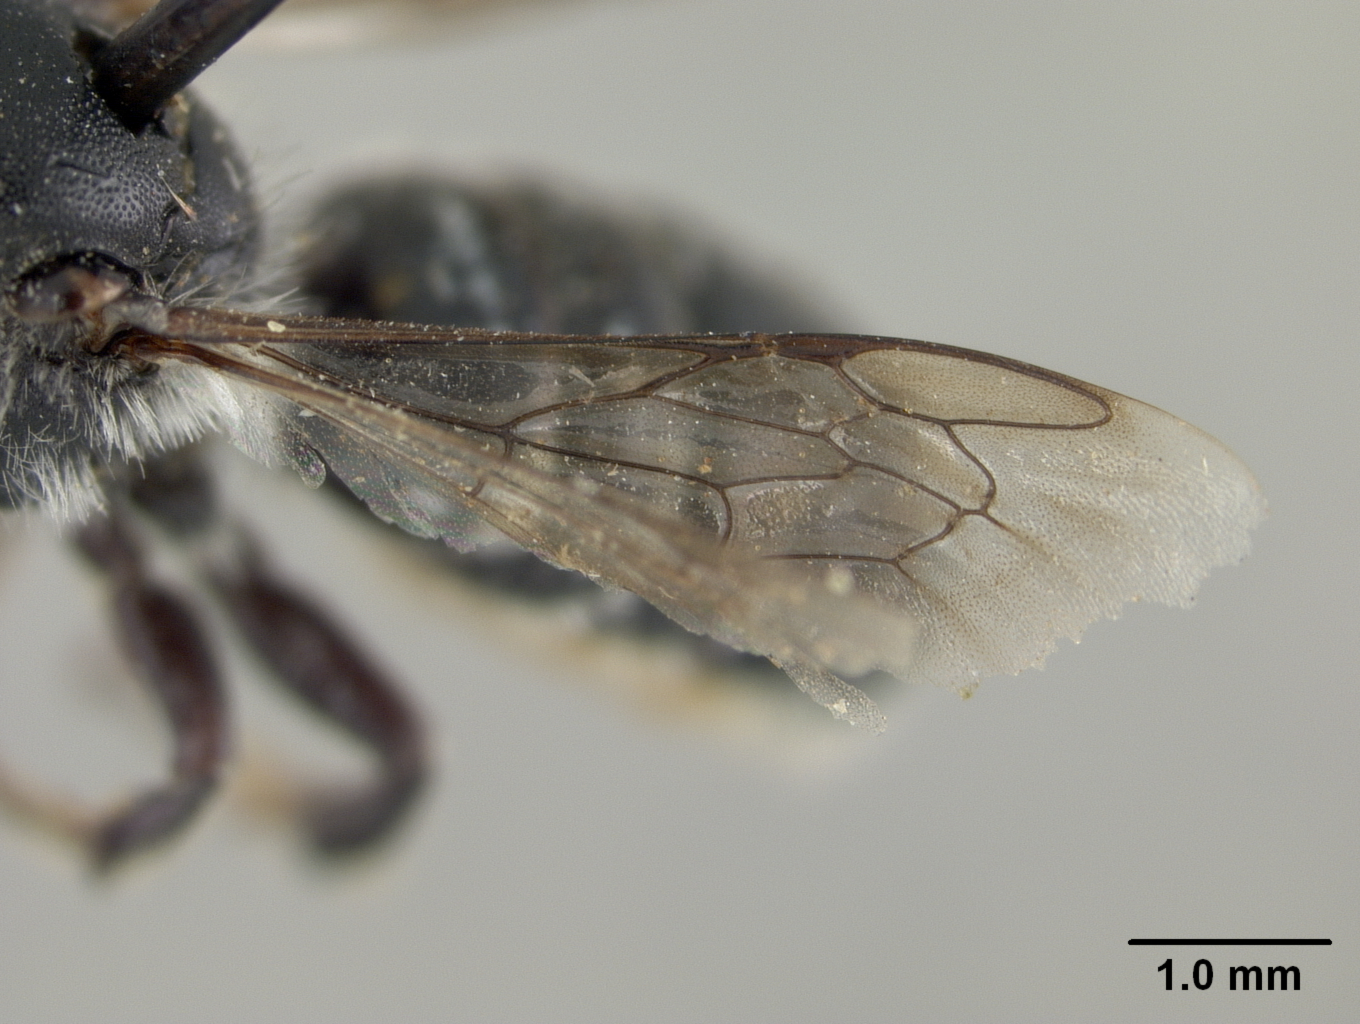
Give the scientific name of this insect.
Hoplitis graceae
